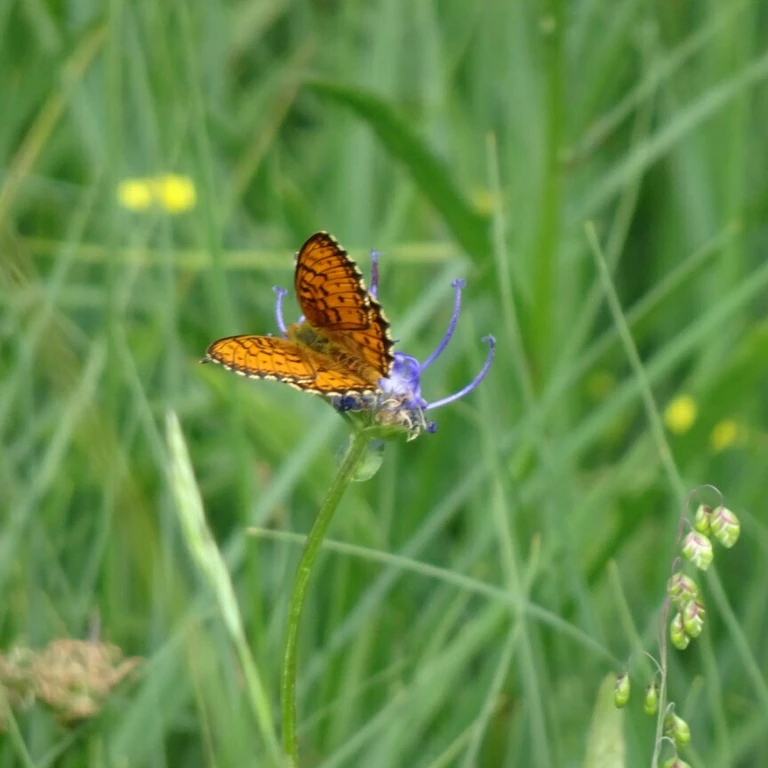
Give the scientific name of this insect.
Brenthis ino
